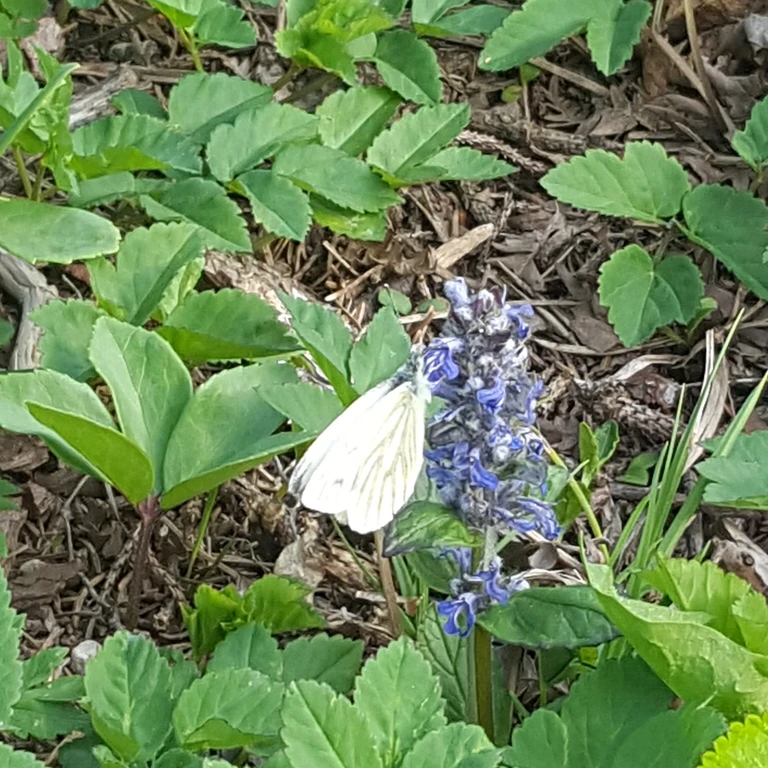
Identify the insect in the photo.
Pieris napi
